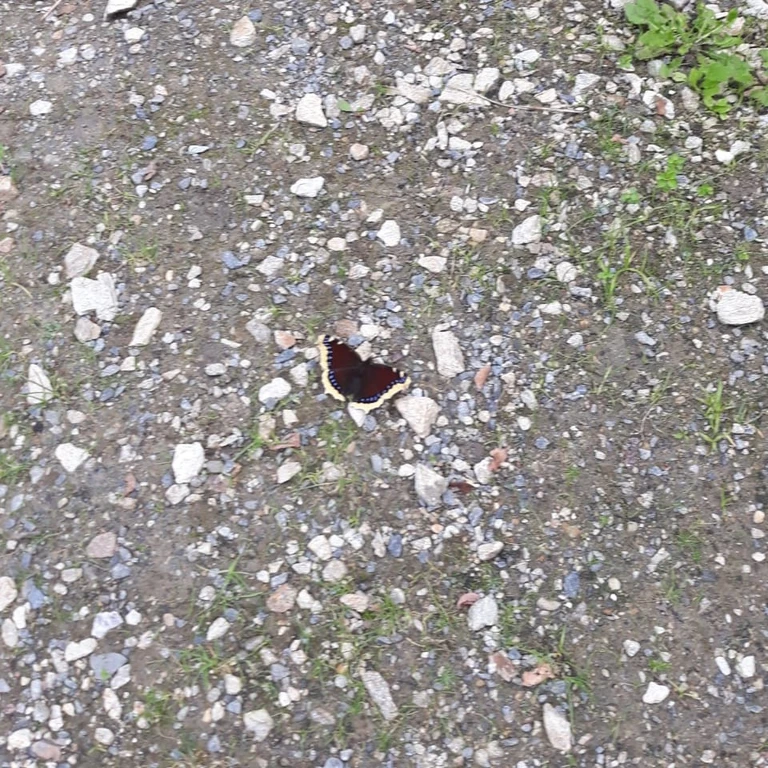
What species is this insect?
Nymphalis antiopa
